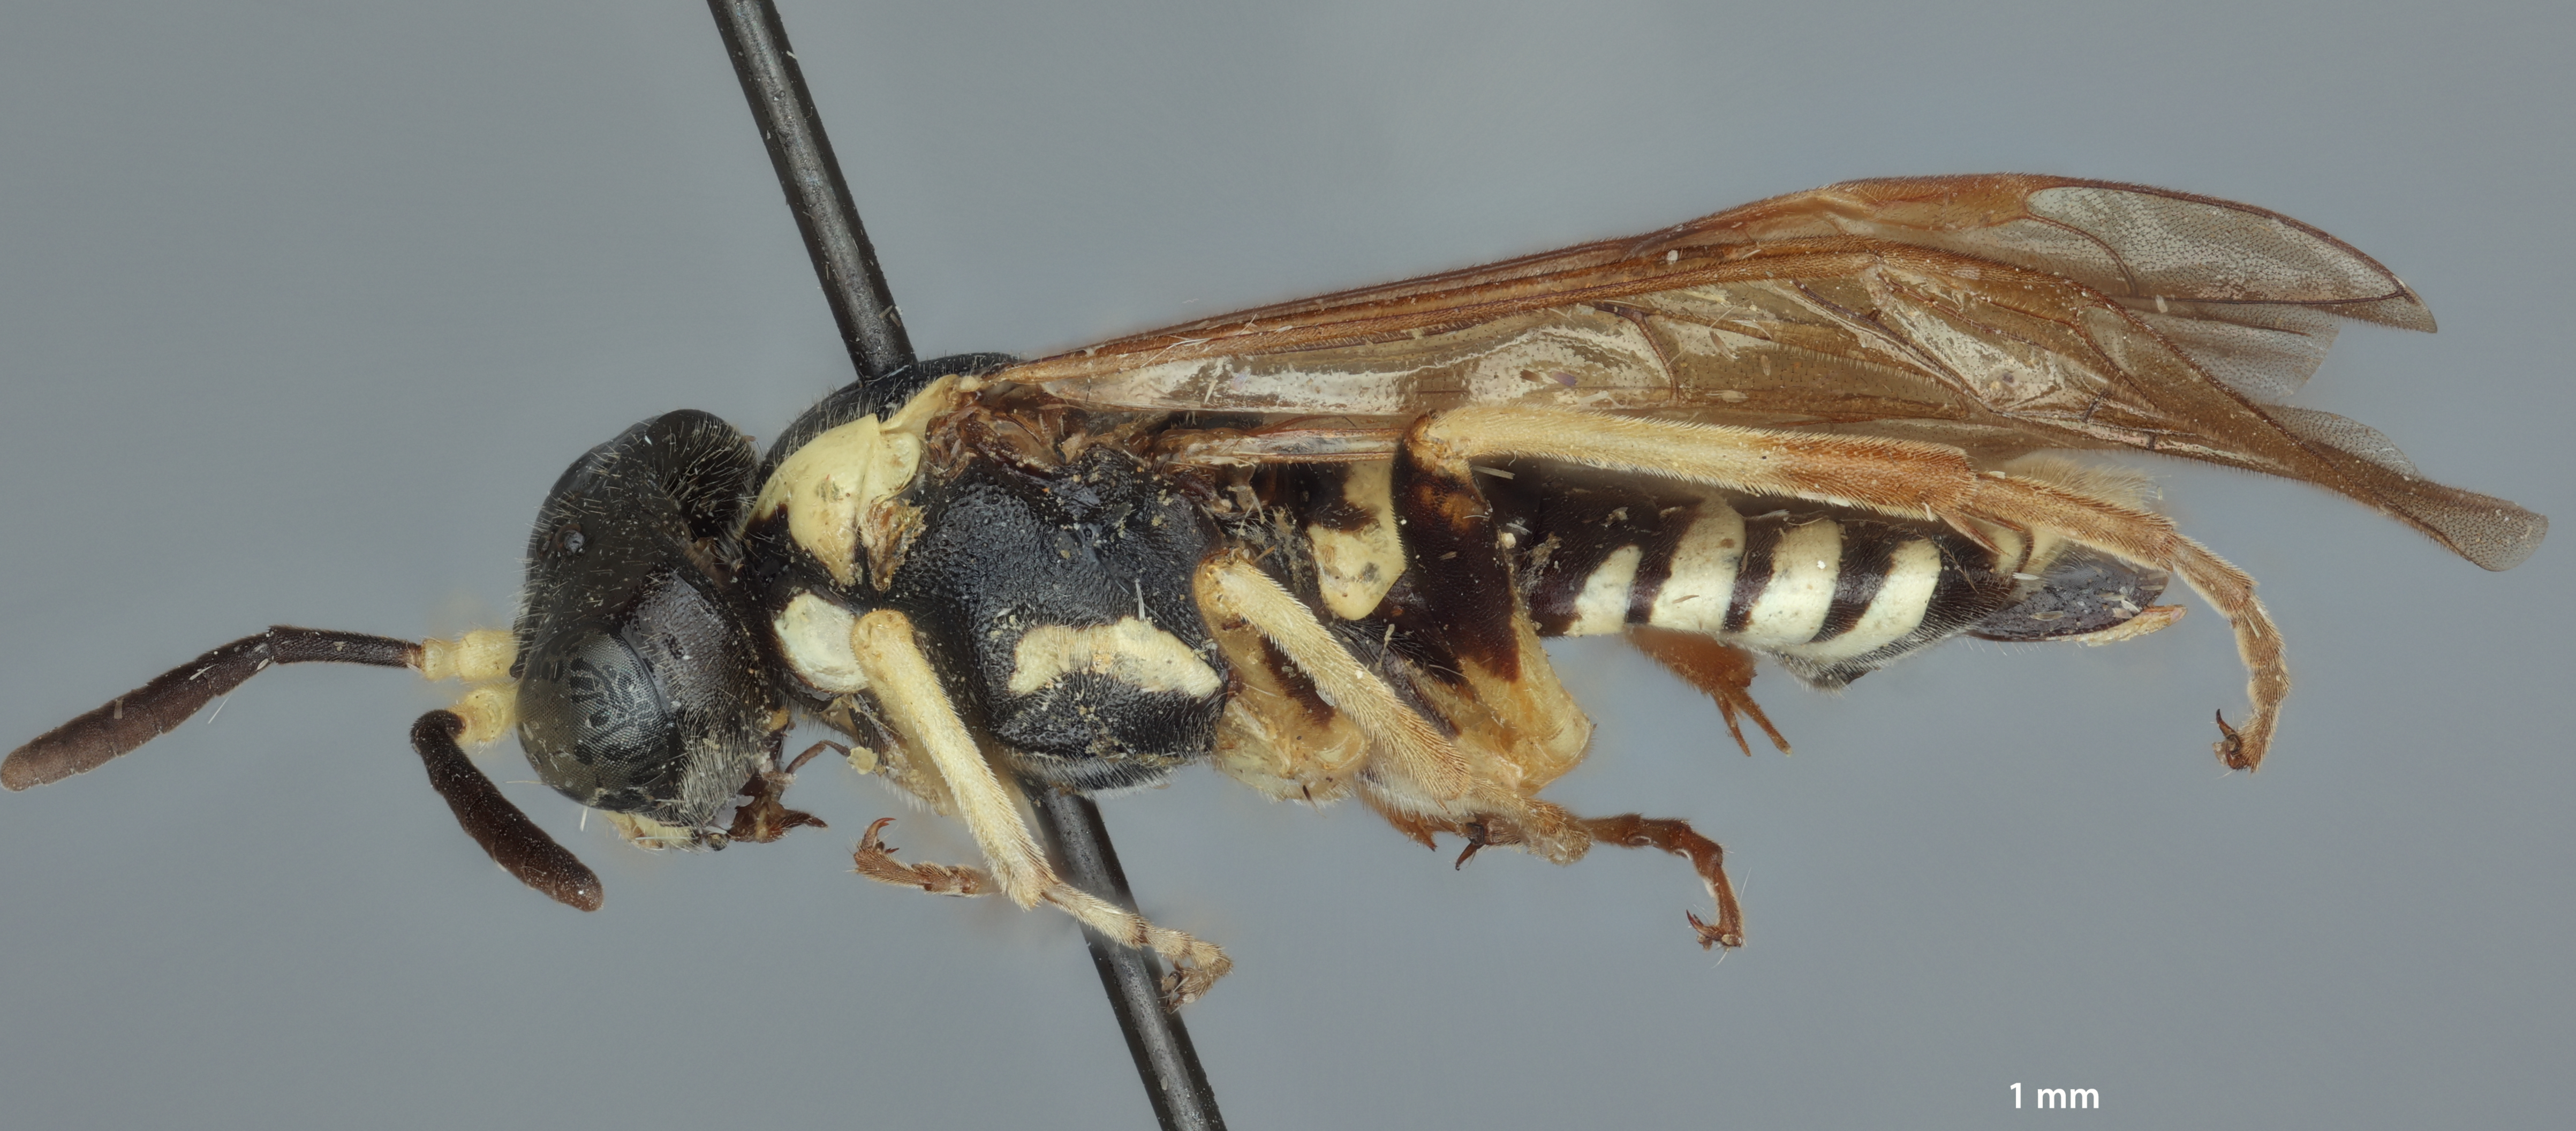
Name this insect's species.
Tenthredo erasa
